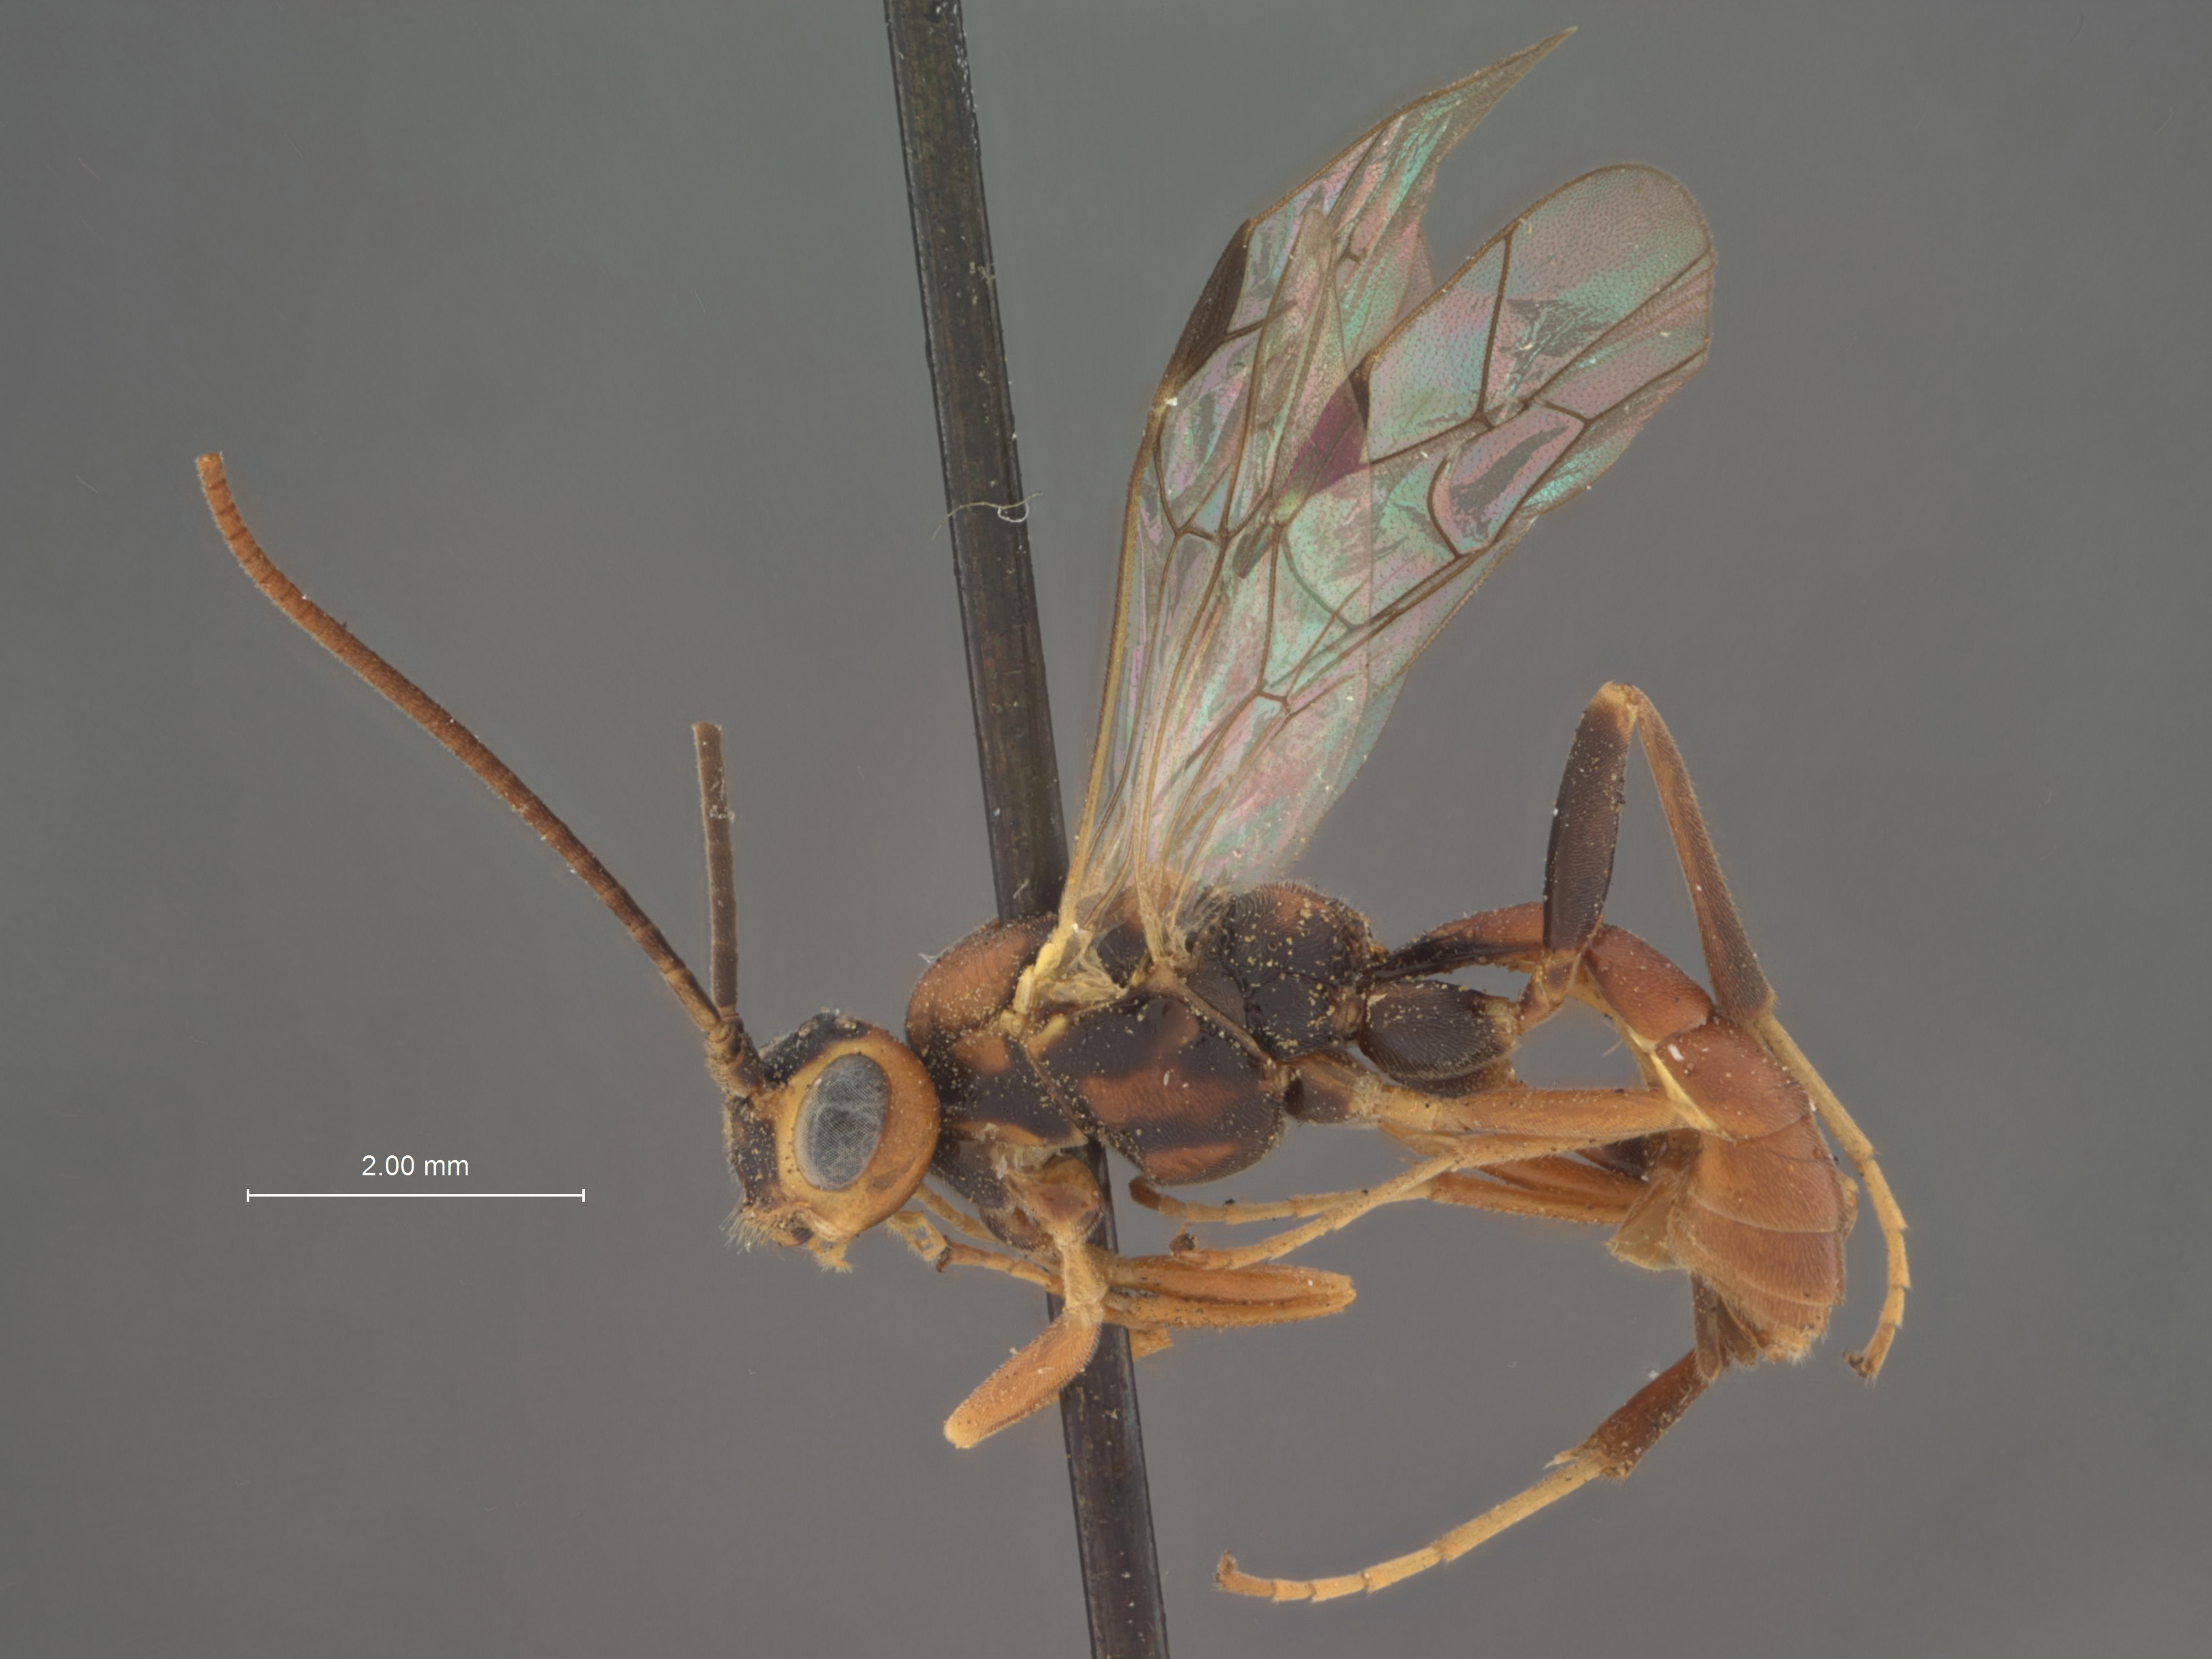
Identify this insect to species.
Perilissus tomostethi
